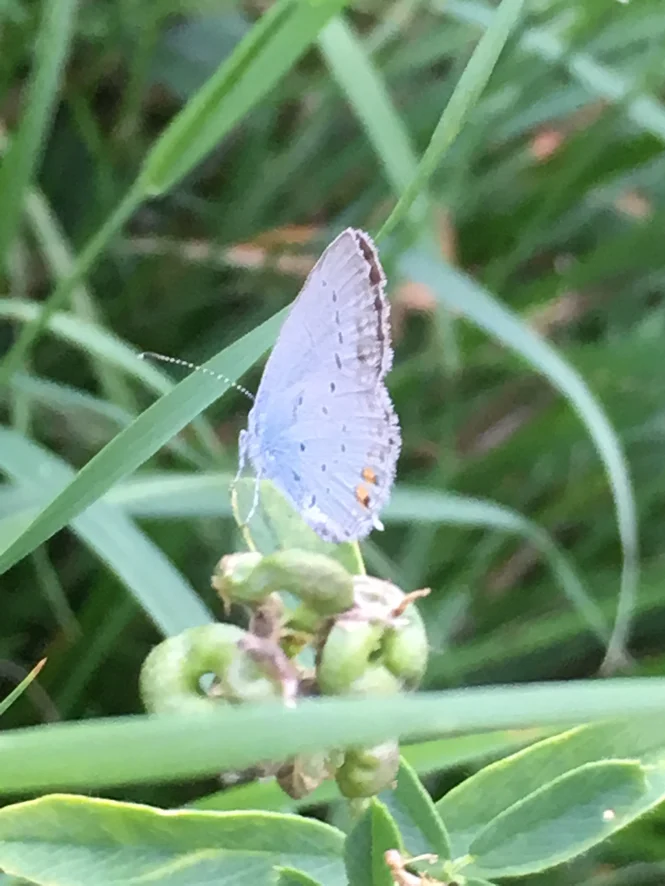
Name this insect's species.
Cupido argiades (also Elkalyce argiades)
